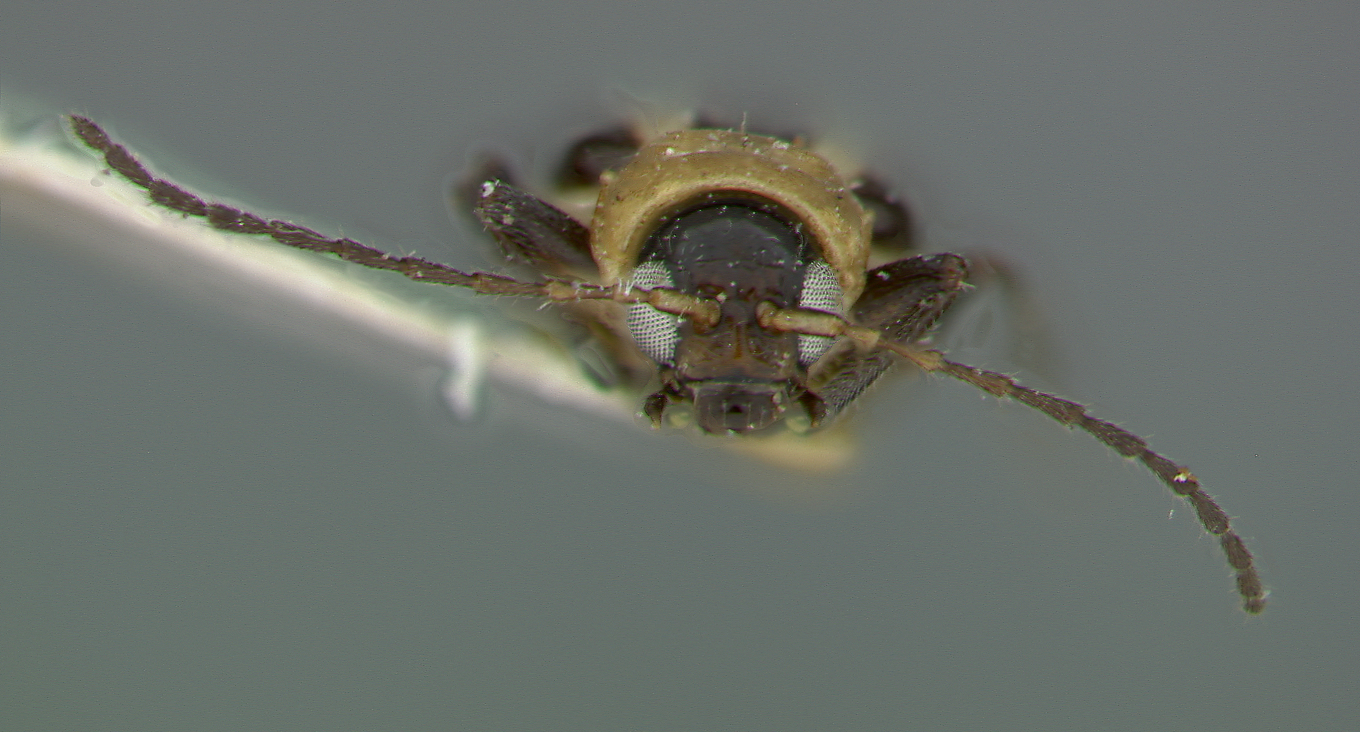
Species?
Diabrotica nitida
